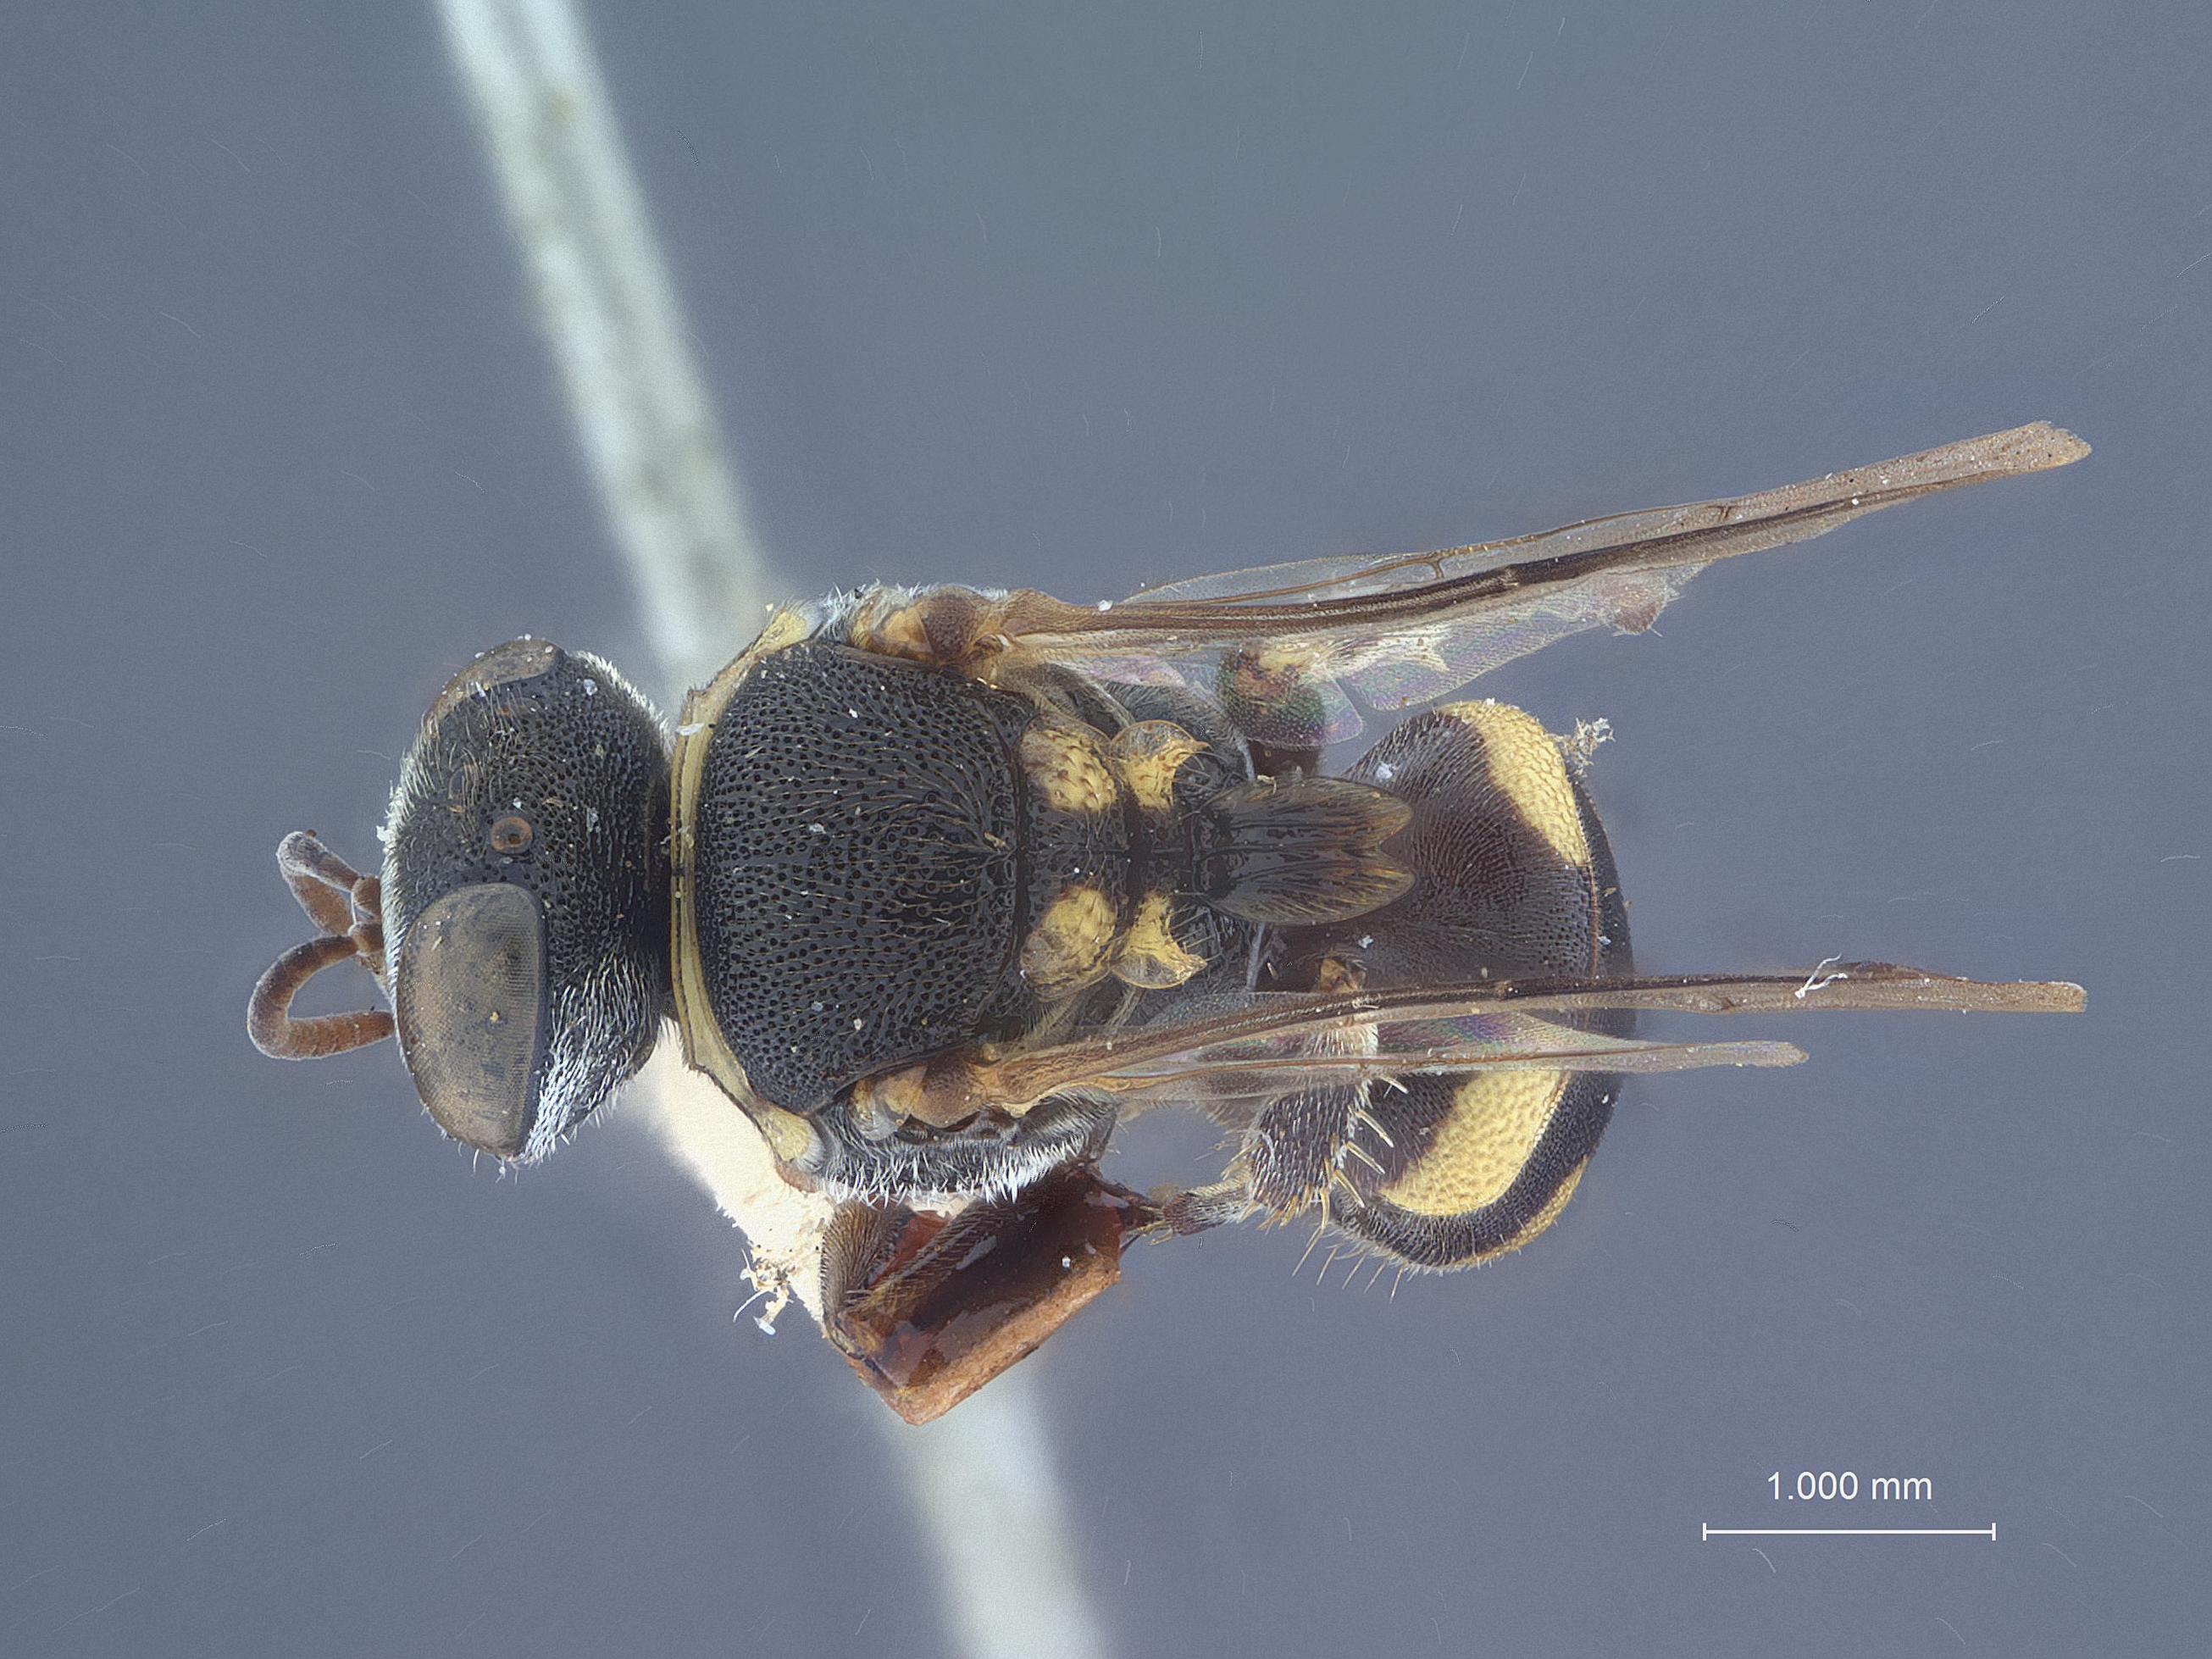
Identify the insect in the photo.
Oxybelus philippinse
